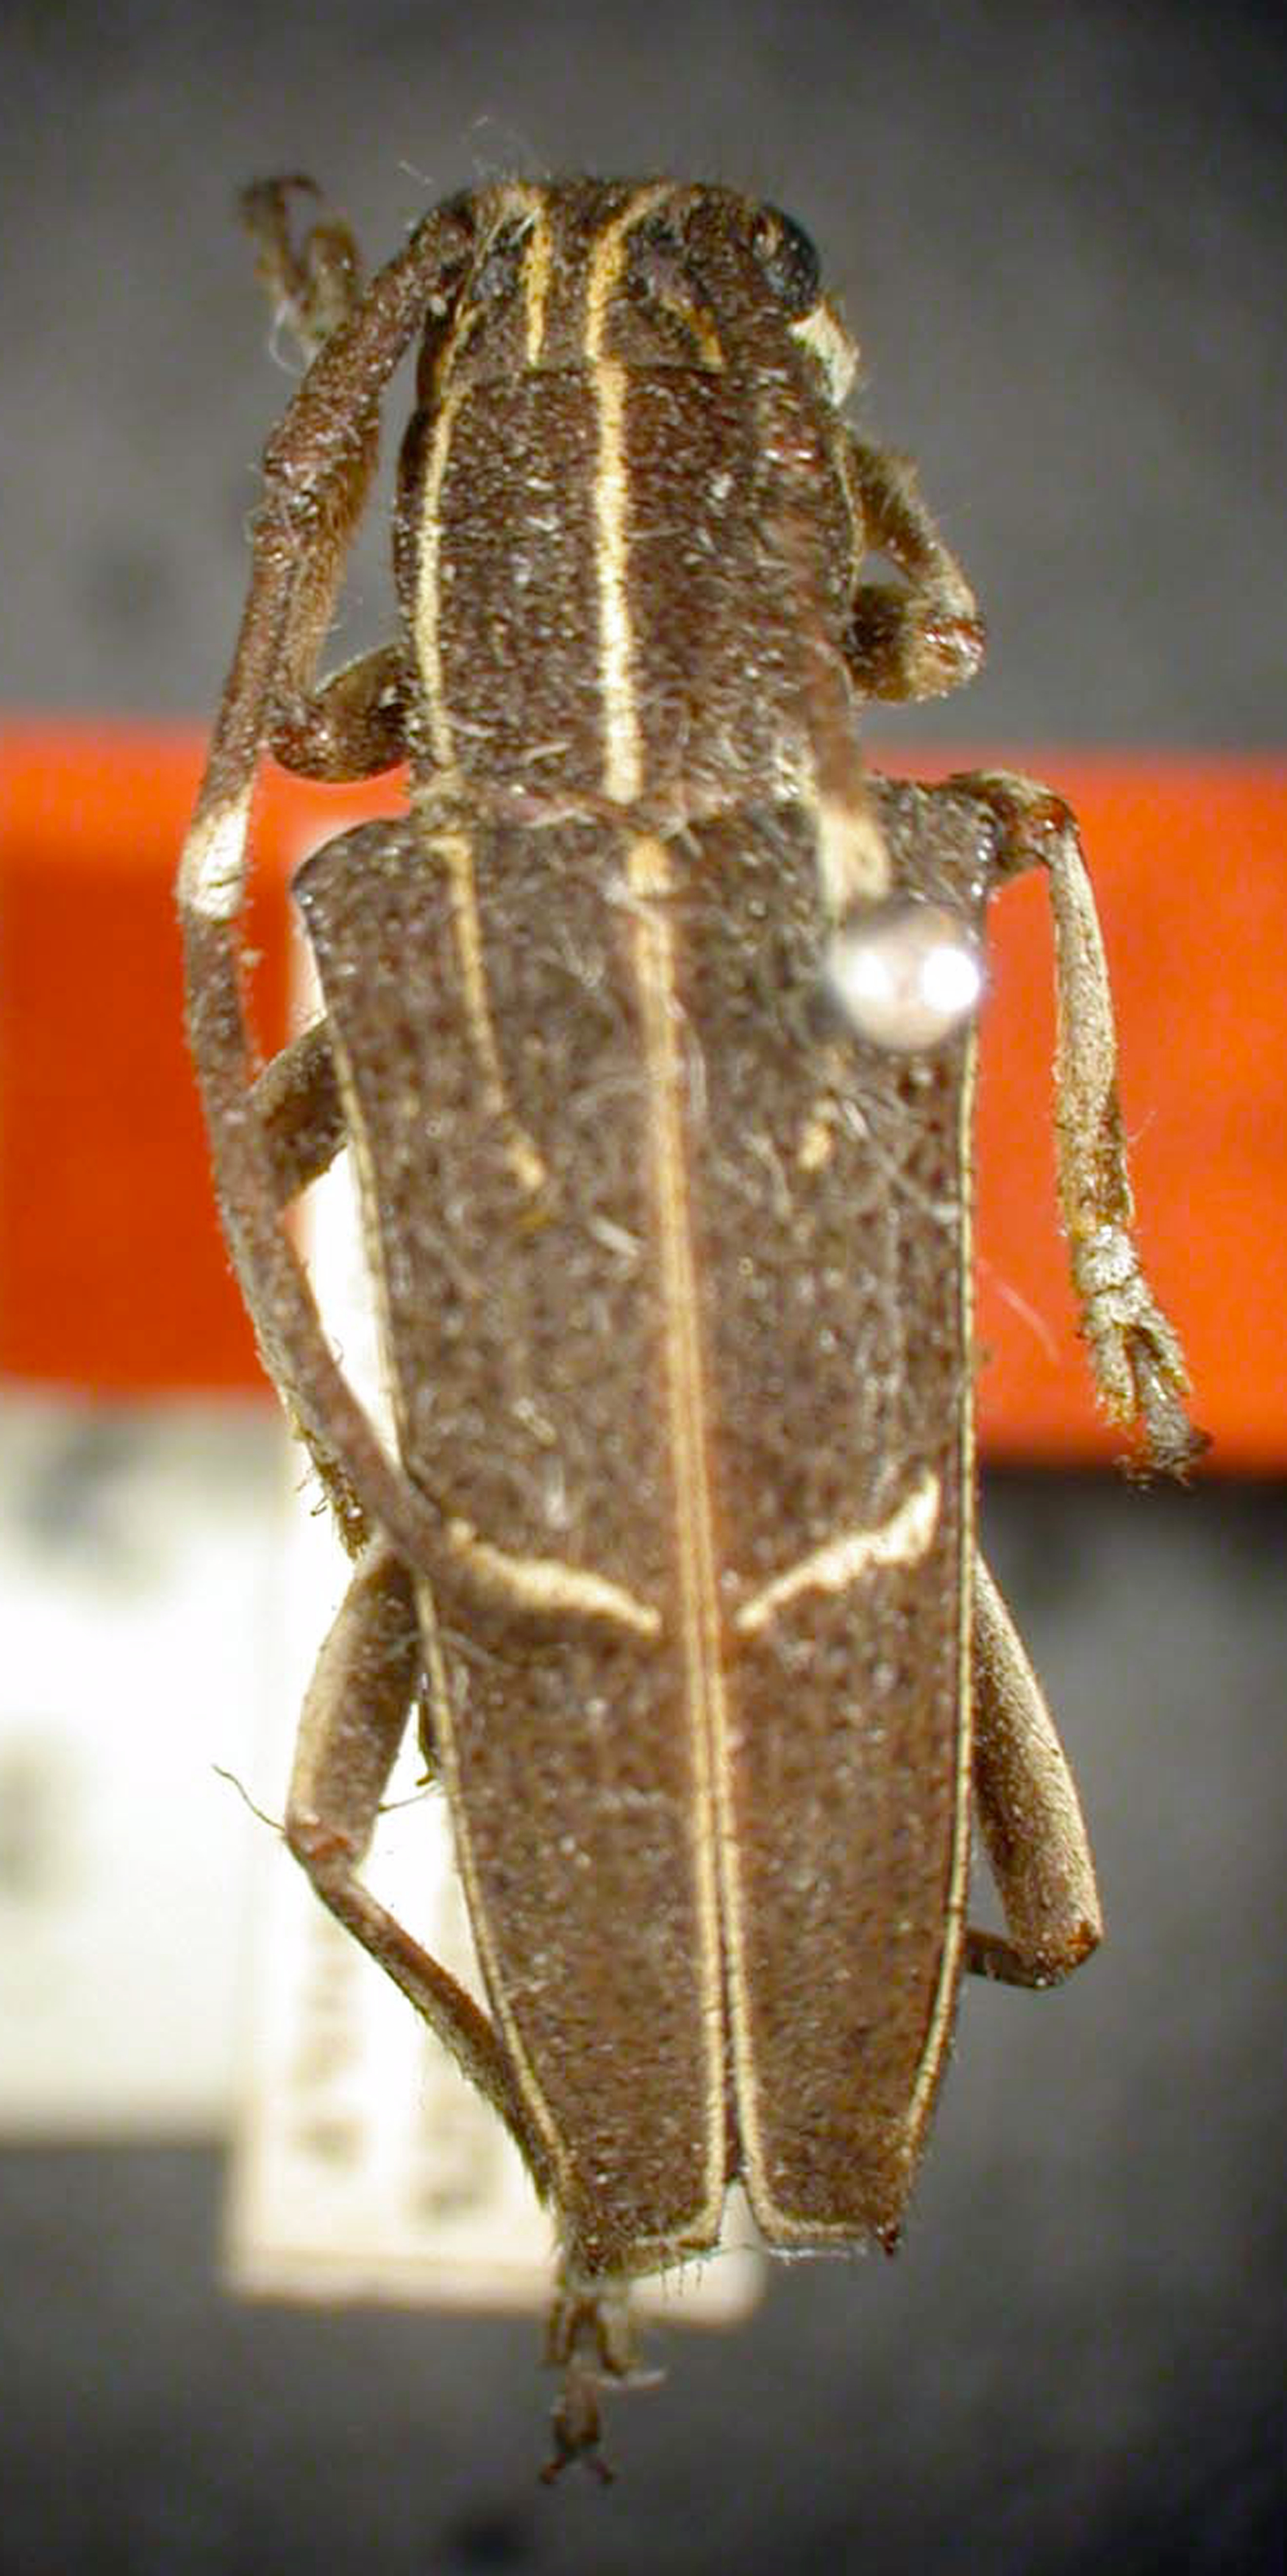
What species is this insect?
Glenea acuta
